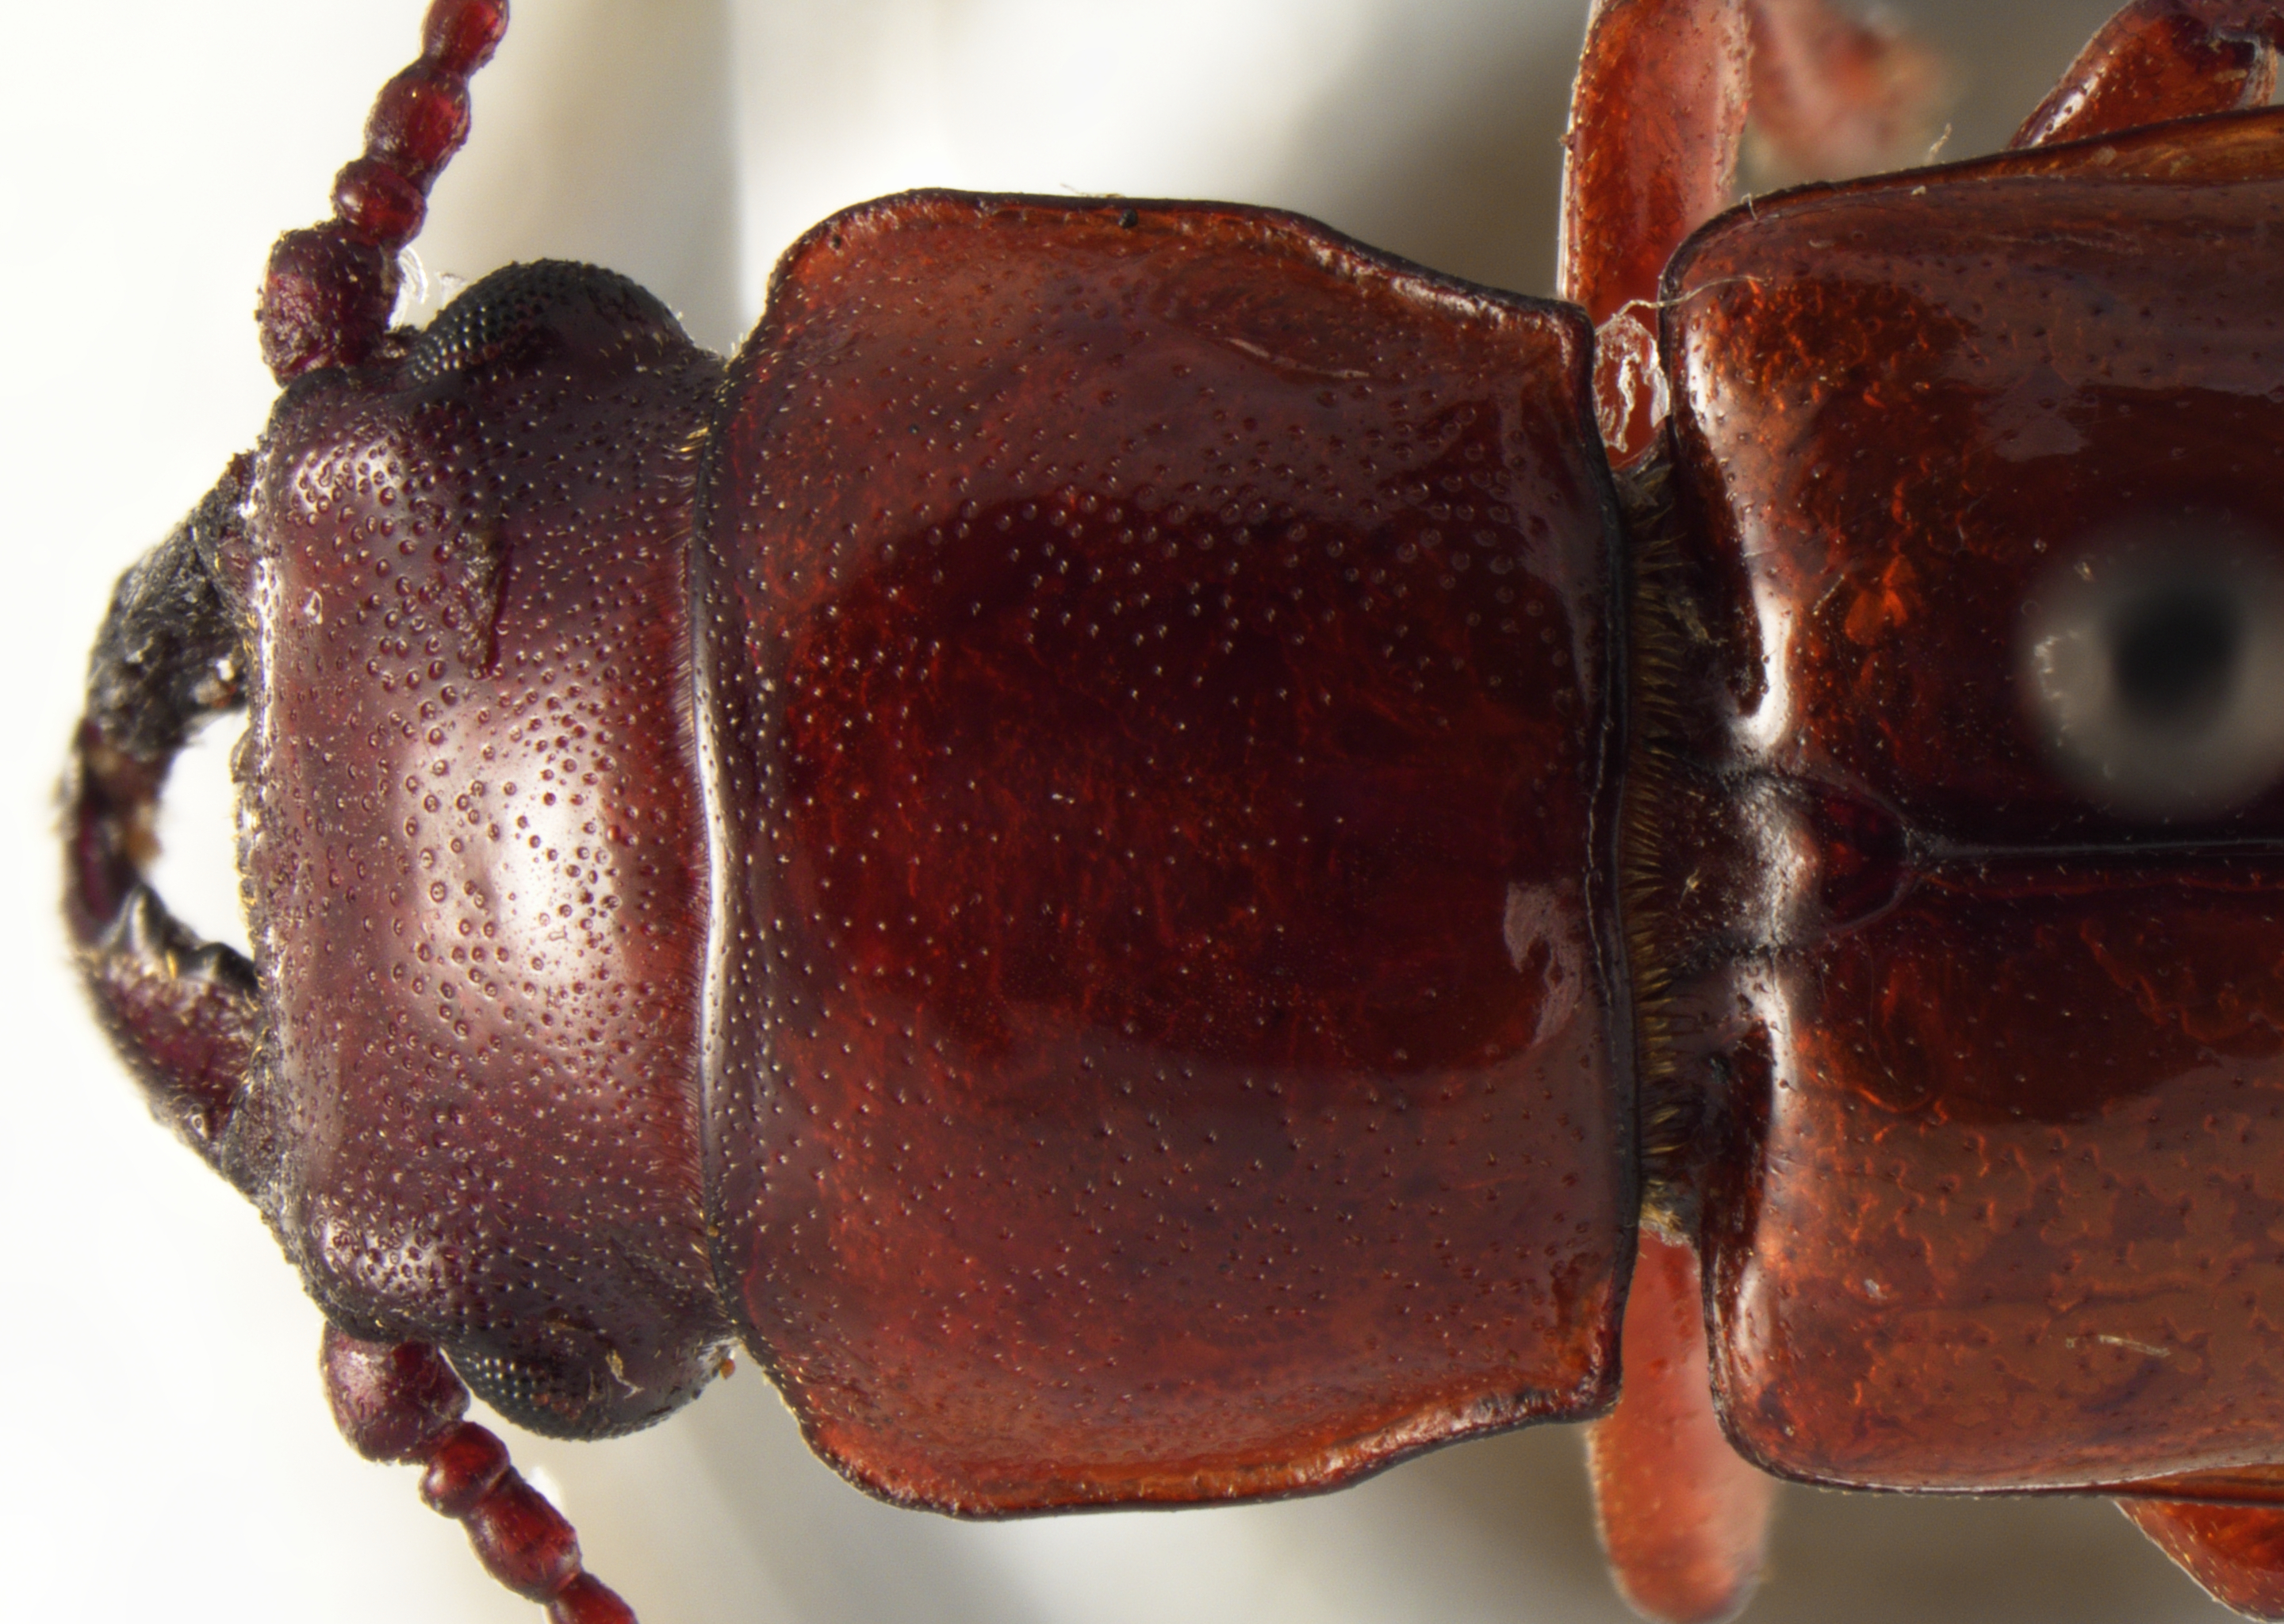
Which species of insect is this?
Parandra punctillata (also Neandra marginicollis)
